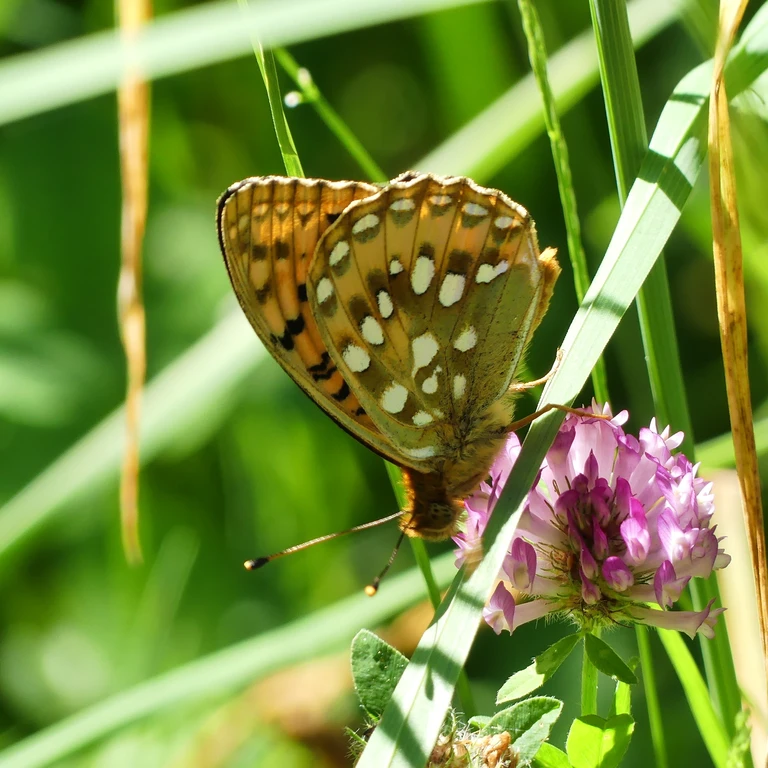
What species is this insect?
Speyeria aglaja
